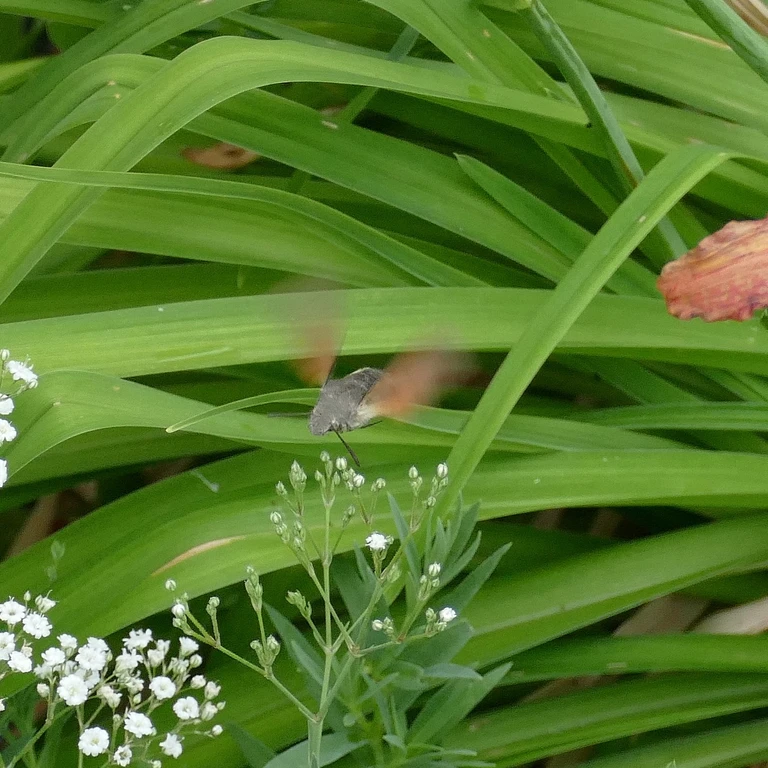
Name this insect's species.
Macroglossum stellatarum
